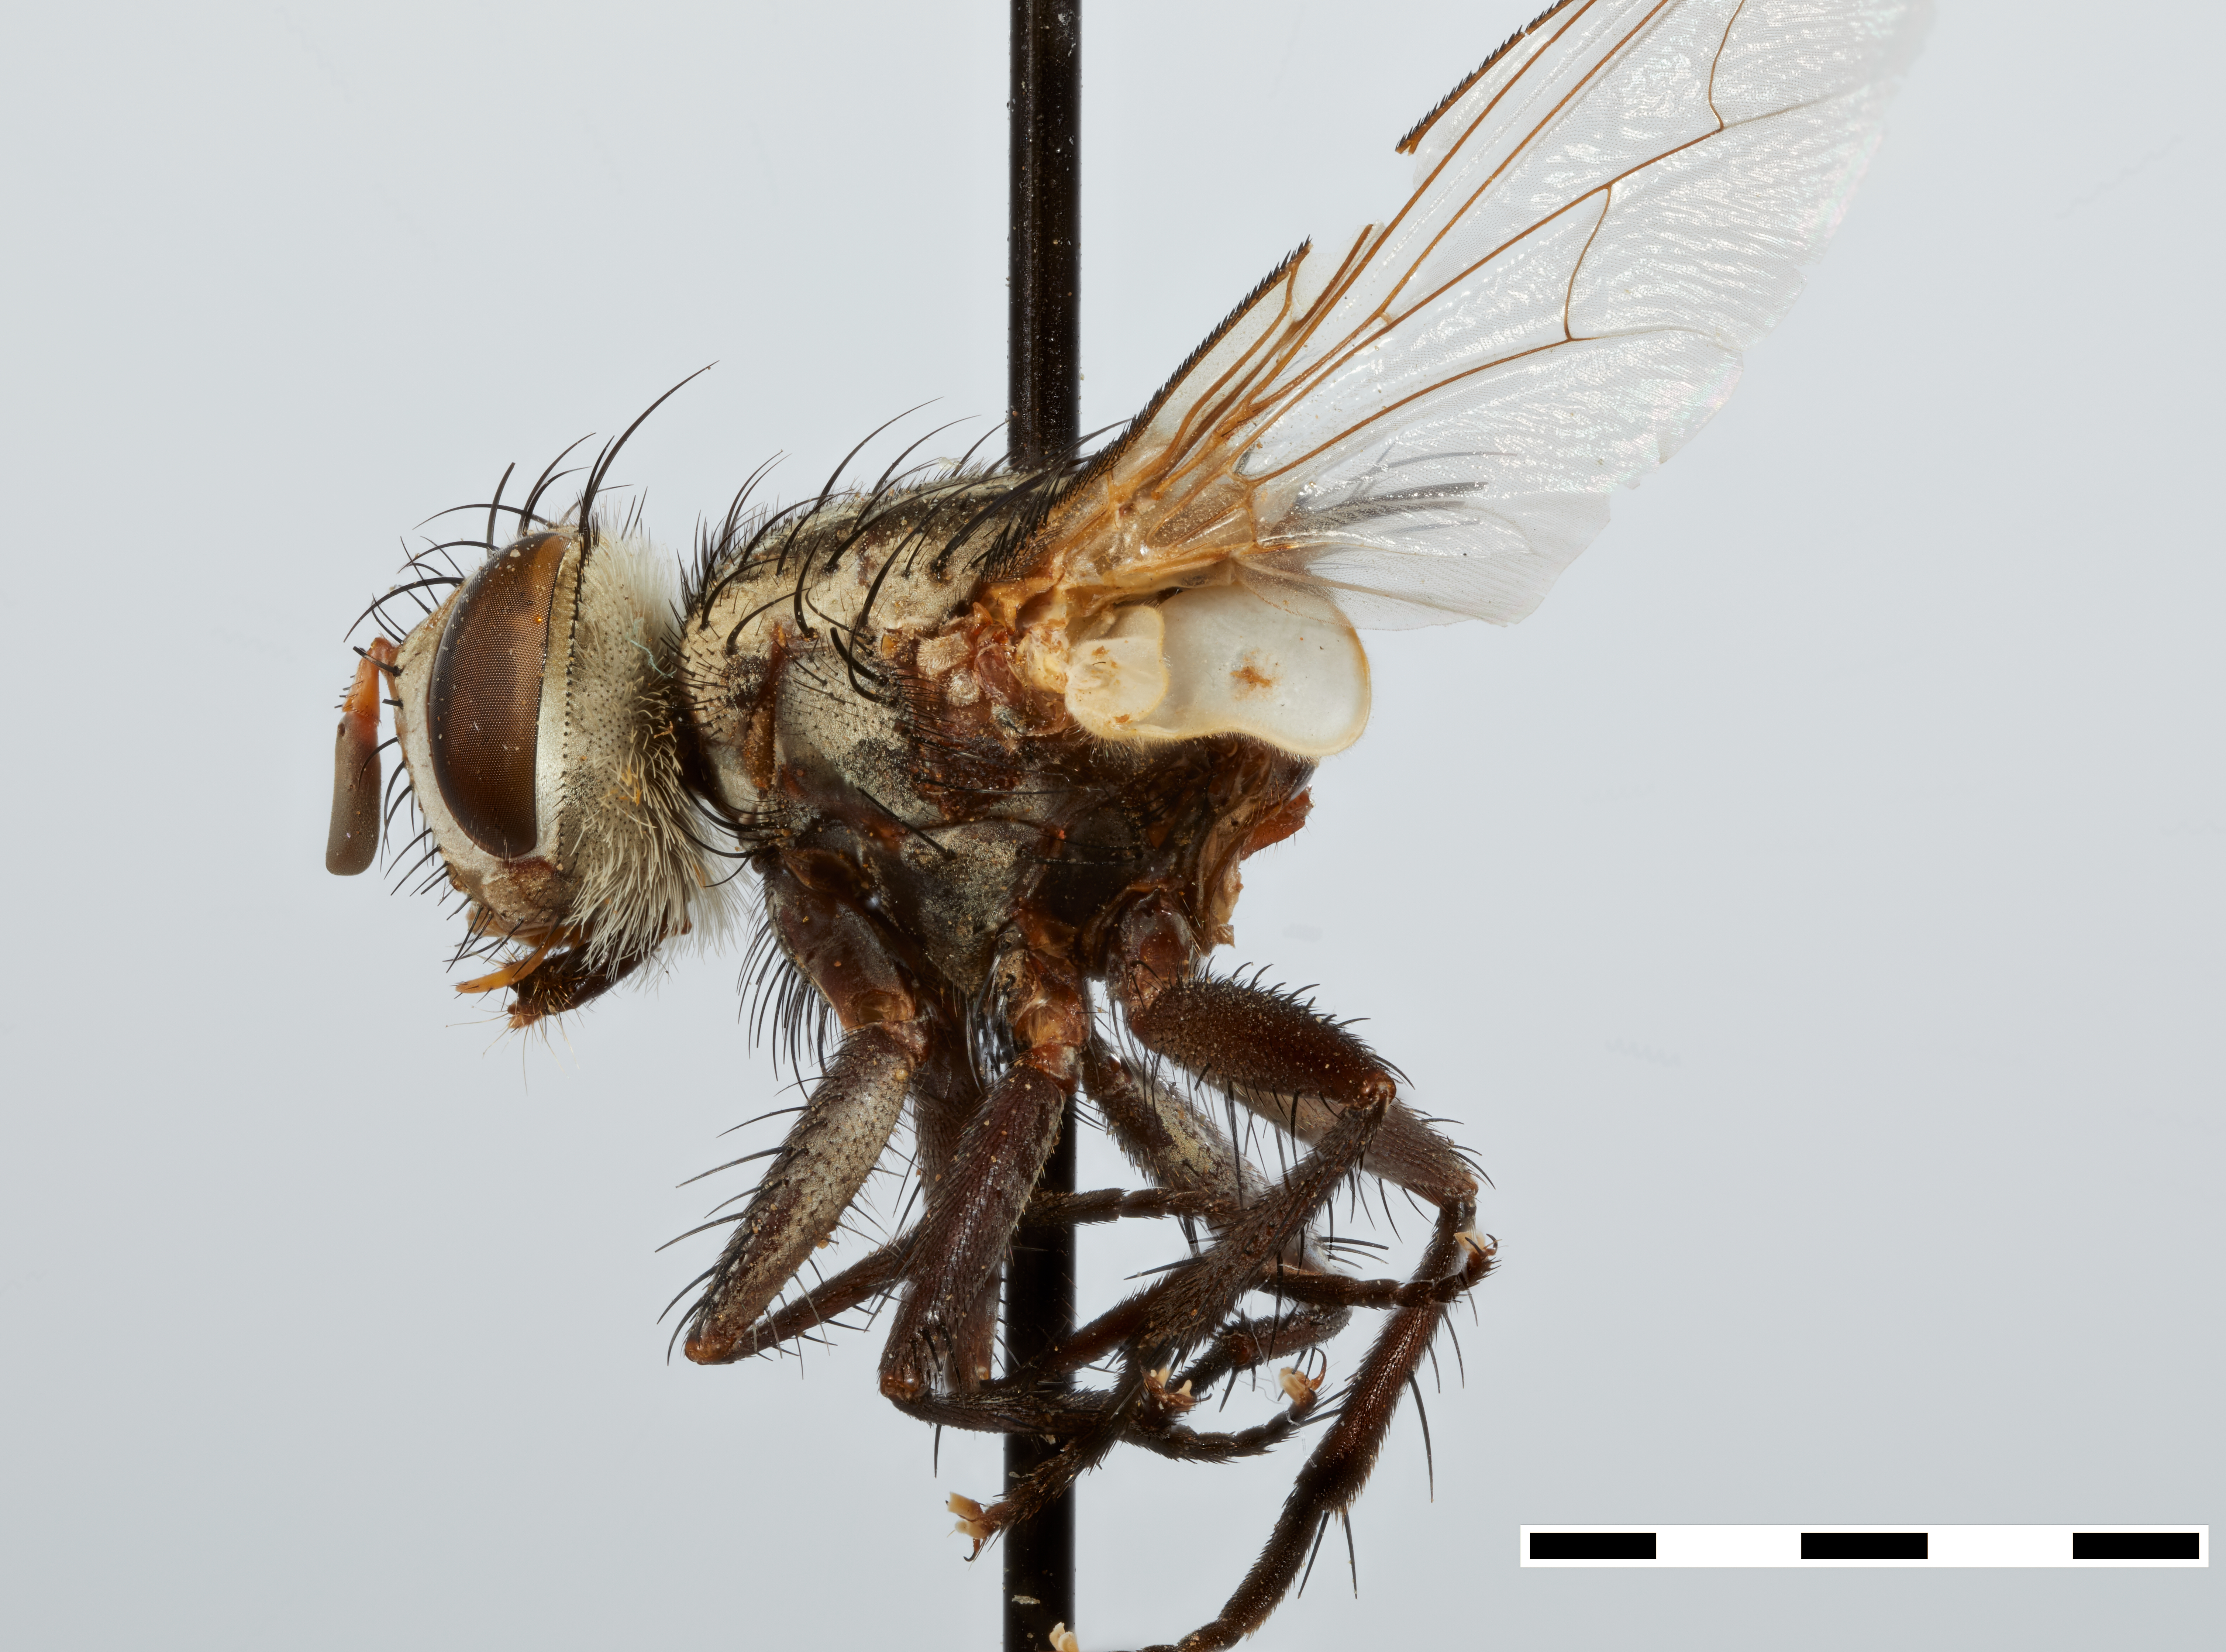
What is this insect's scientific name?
Euphorocera peruviana
